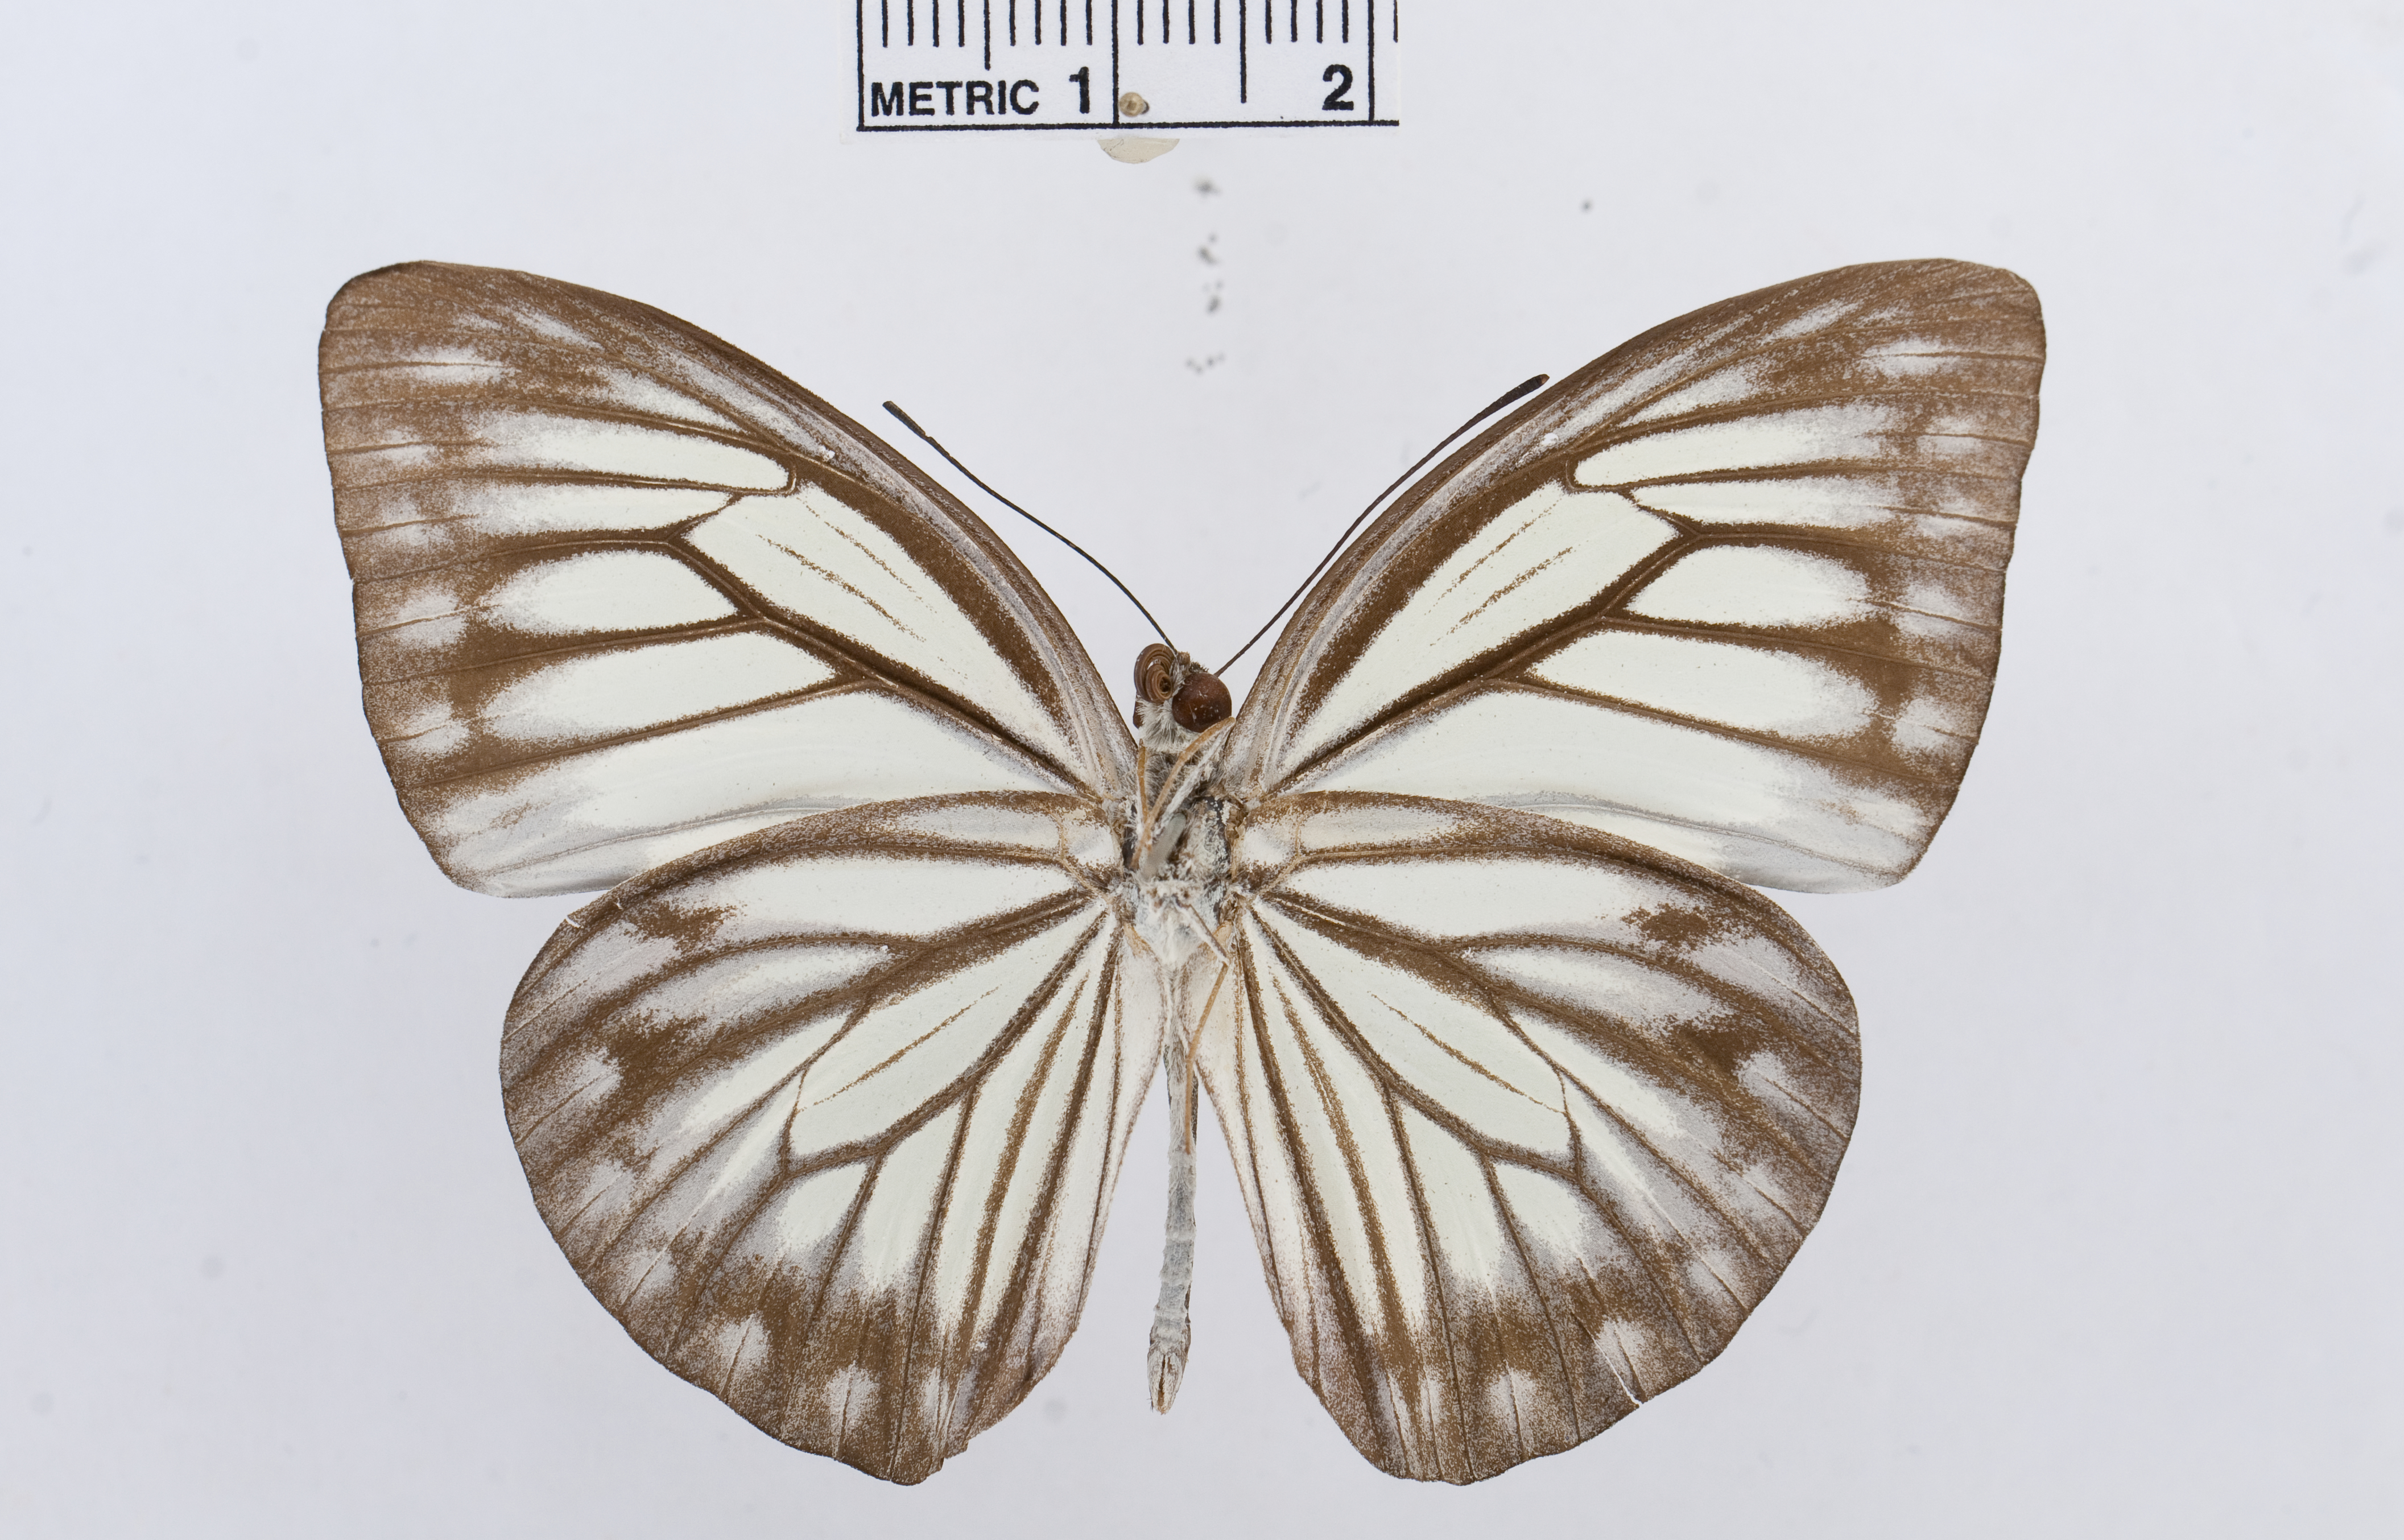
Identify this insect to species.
Pareronia ceylanica
